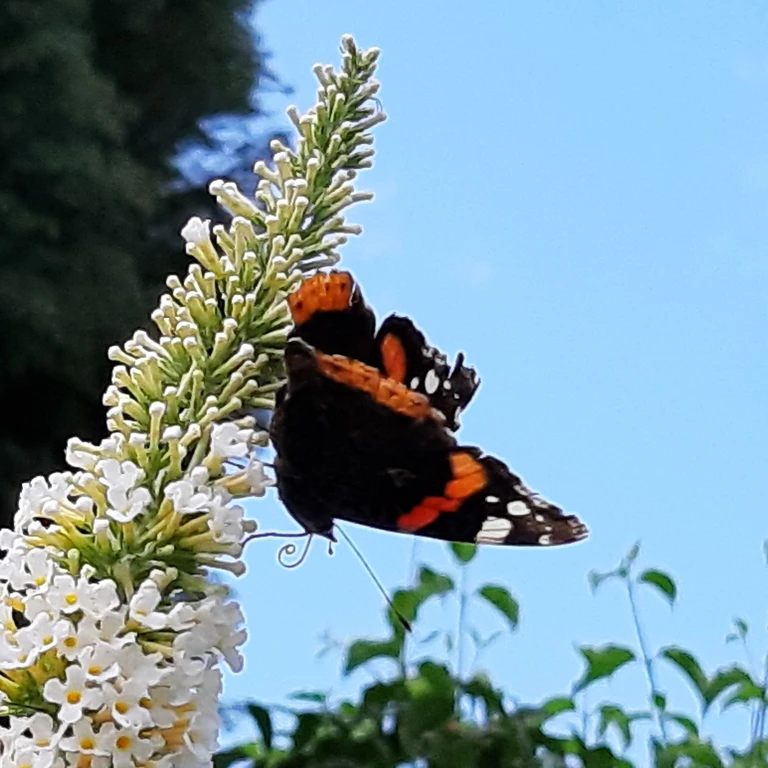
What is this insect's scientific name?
Vanessa atalanta
